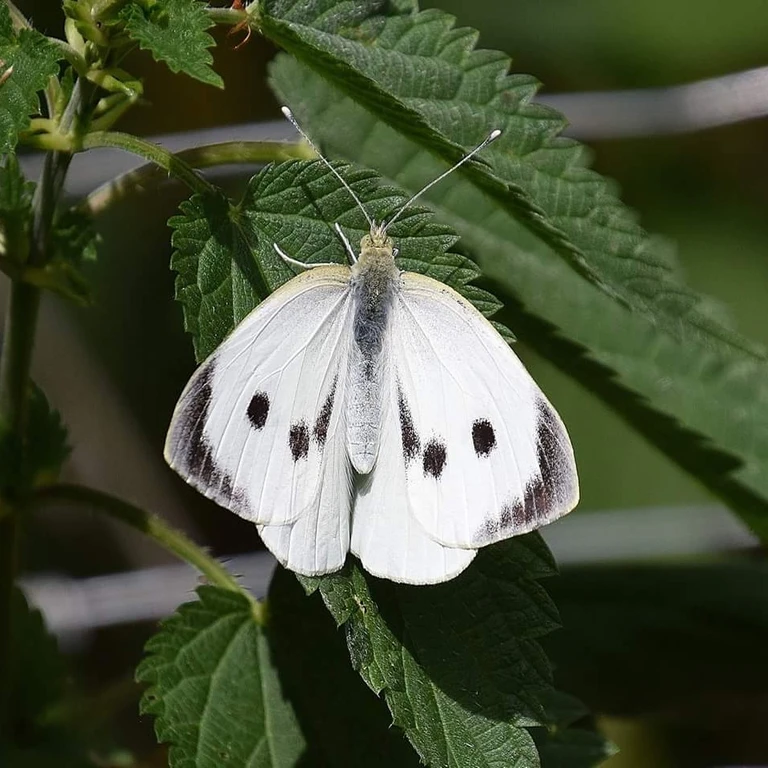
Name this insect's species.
Pieris brassicae
